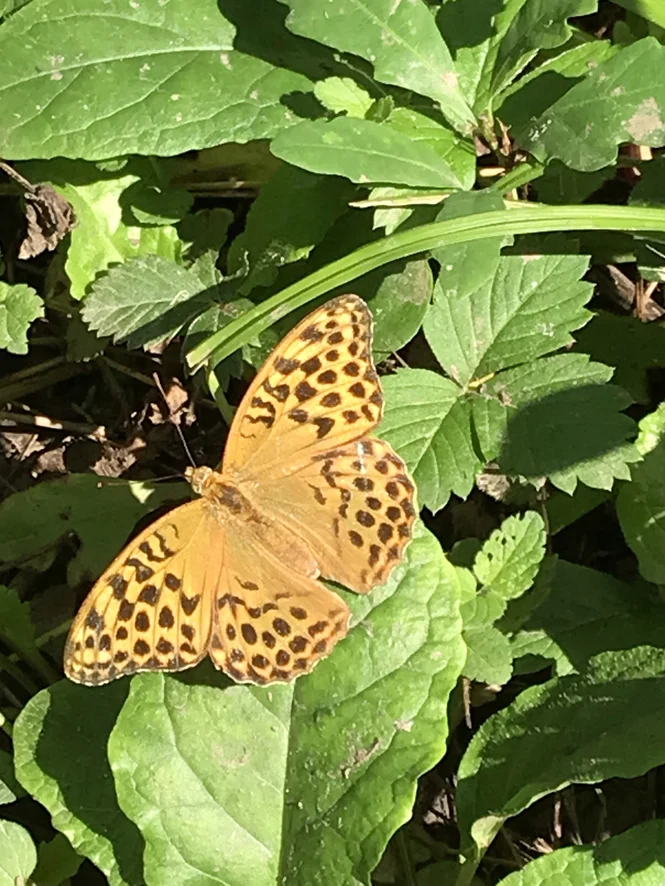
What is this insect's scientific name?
Argynnis paphia
